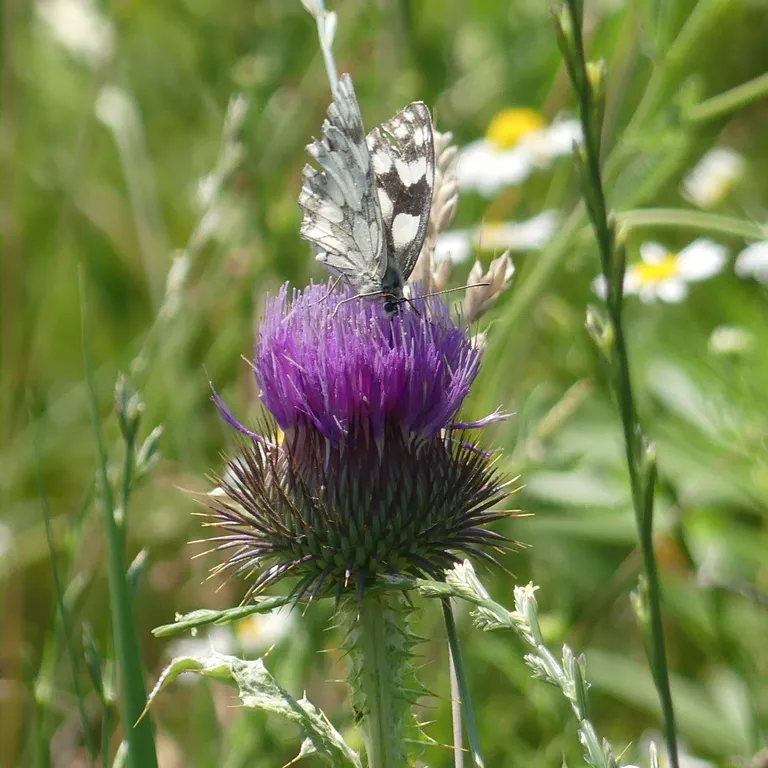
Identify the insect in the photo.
Melanargia galathea
